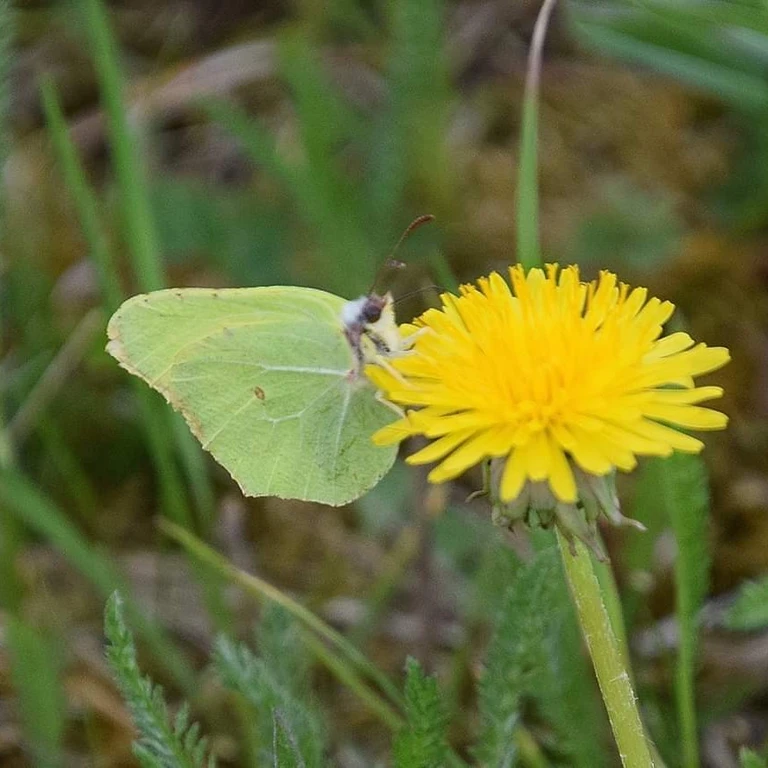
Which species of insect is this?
Gonepteryx rhamni
